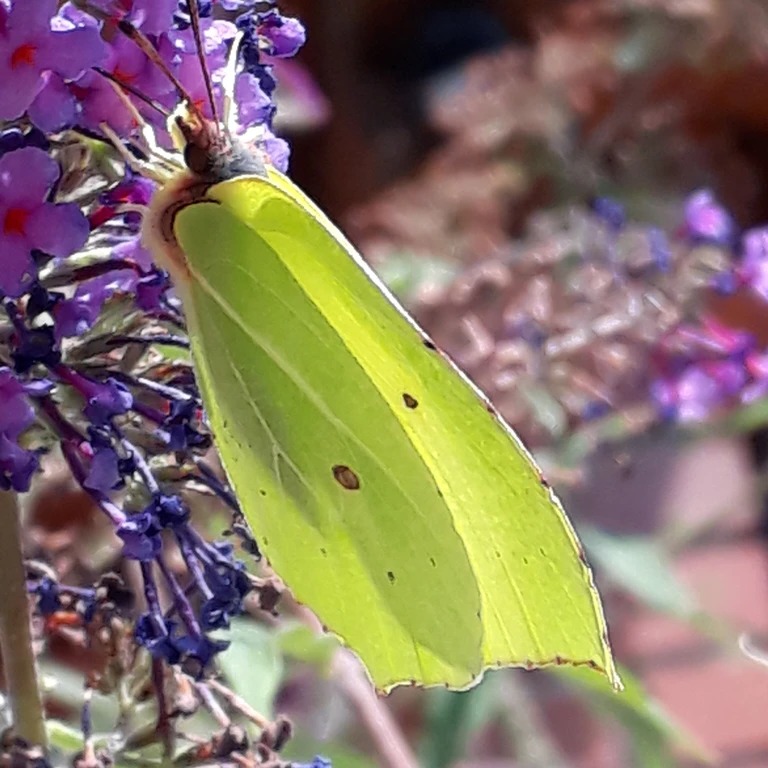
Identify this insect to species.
Gonepteryx rhamni
